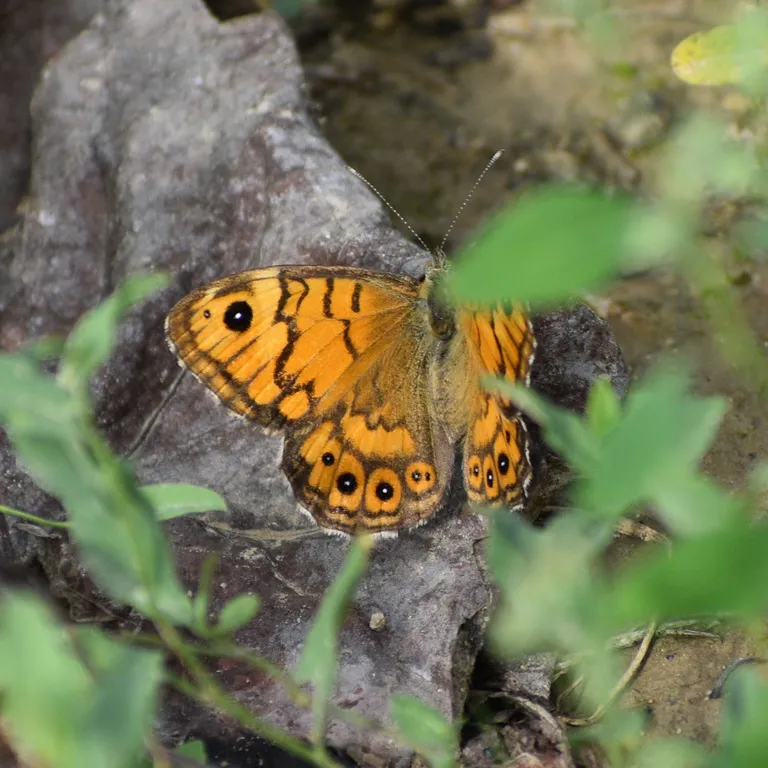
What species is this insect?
Lasiommata megera (also Pararge megera)
